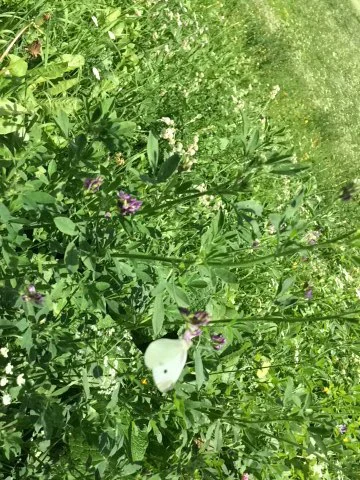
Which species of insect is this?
Pieris rapae
